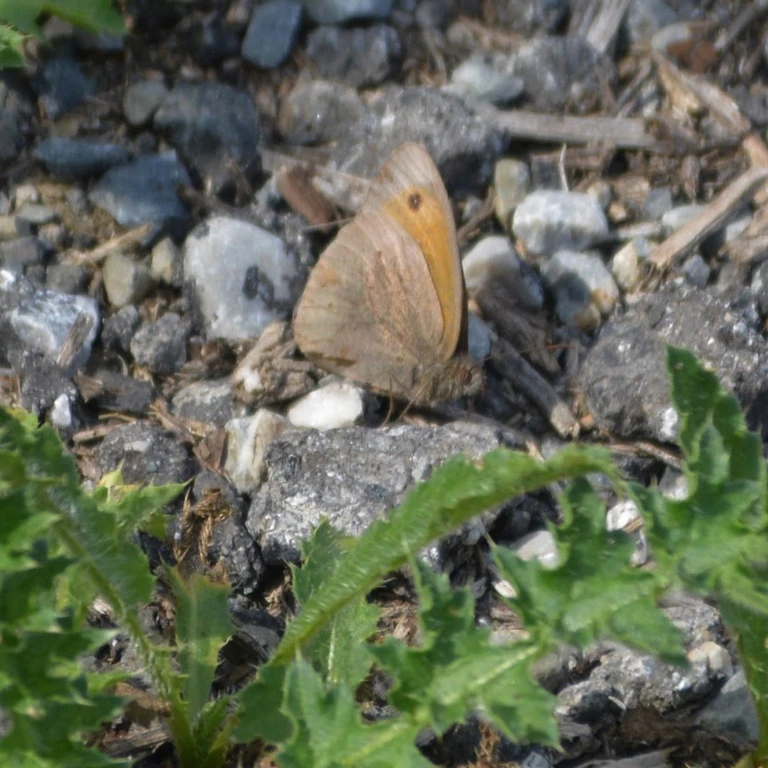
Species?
Maniola jurtina
